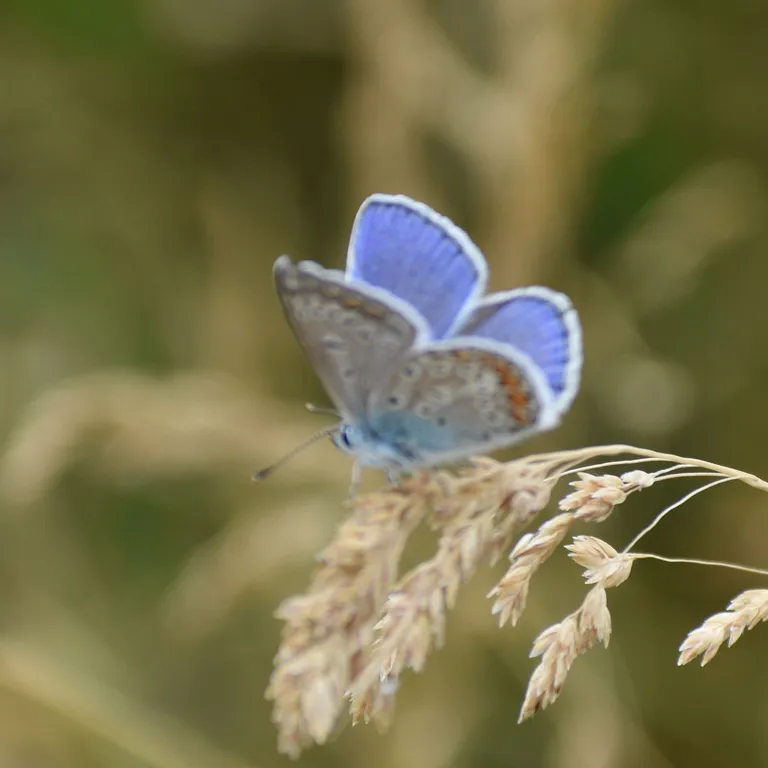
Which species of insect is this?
Polyommatus icarus
